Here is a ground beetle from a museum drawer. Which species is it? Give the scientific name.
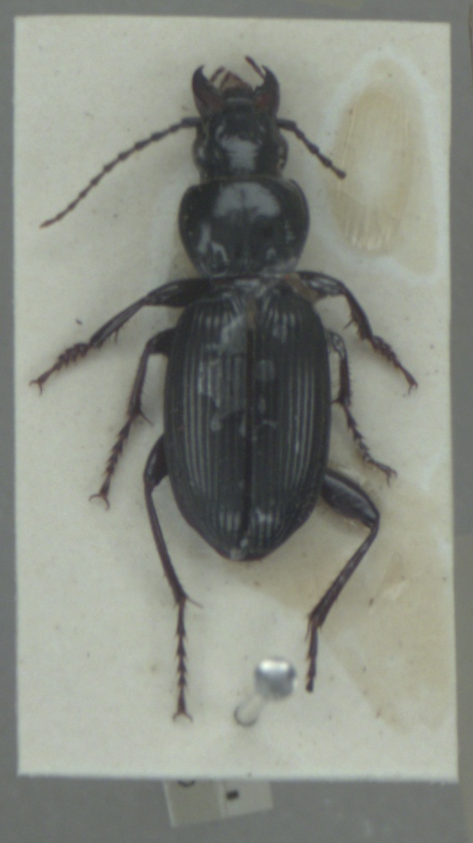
Pterostichus madidus
